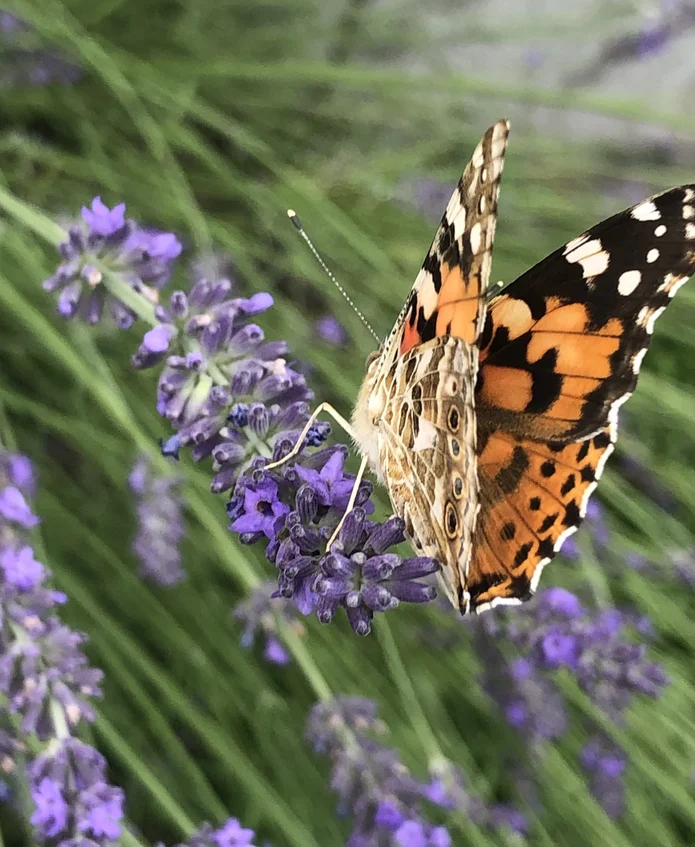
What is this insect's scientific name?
Vanessa cardui
